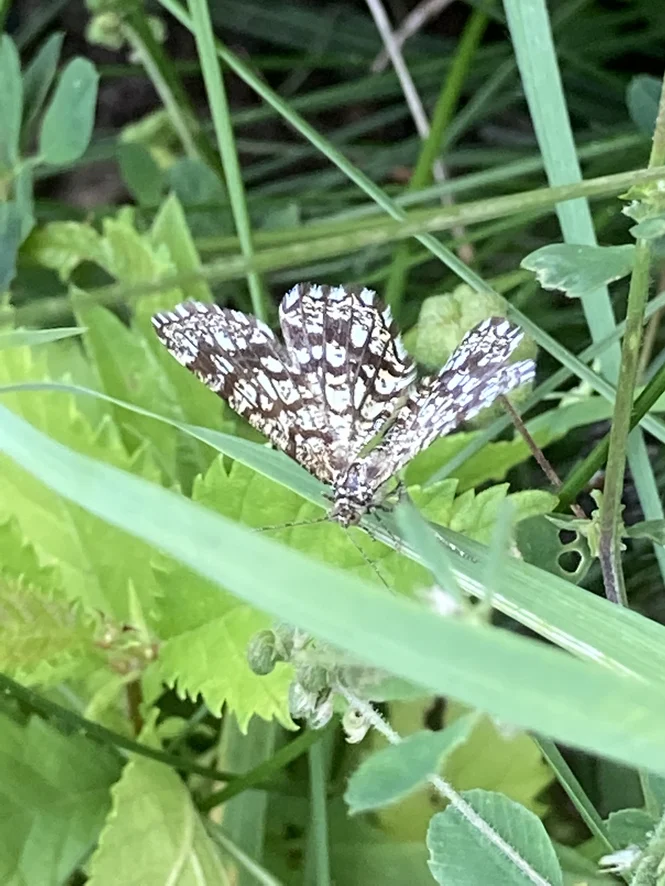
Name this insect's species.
Chiasmia clathrata
